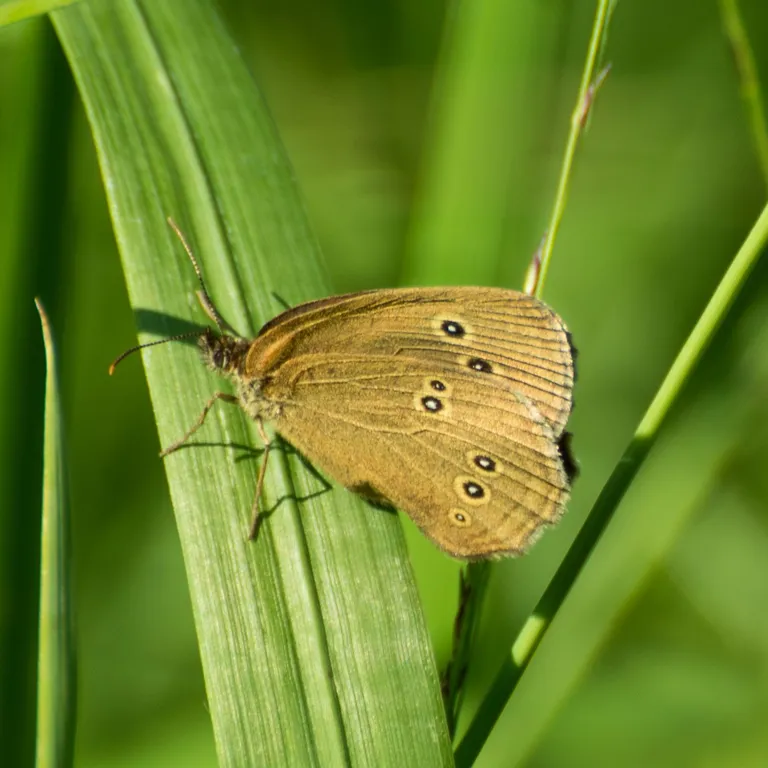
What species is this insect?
Aphantopus hyperantus
